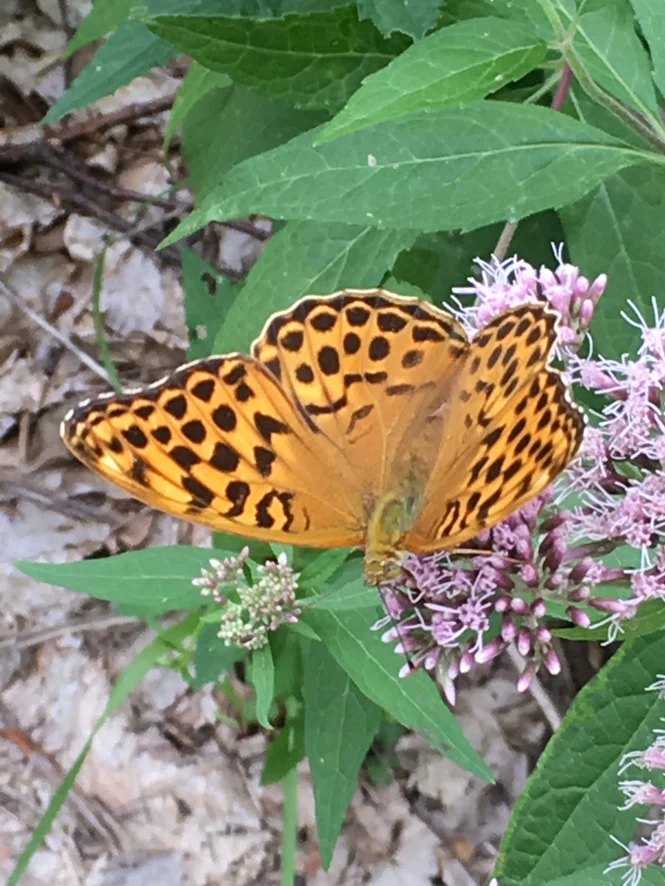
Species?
Argynnis paphia
